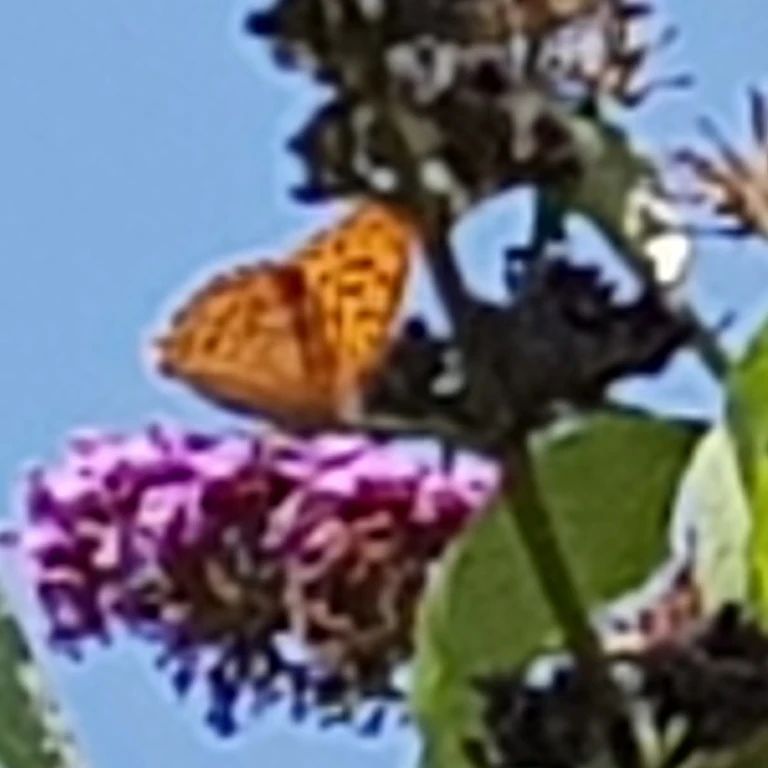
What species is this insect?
Argynnis paphia
